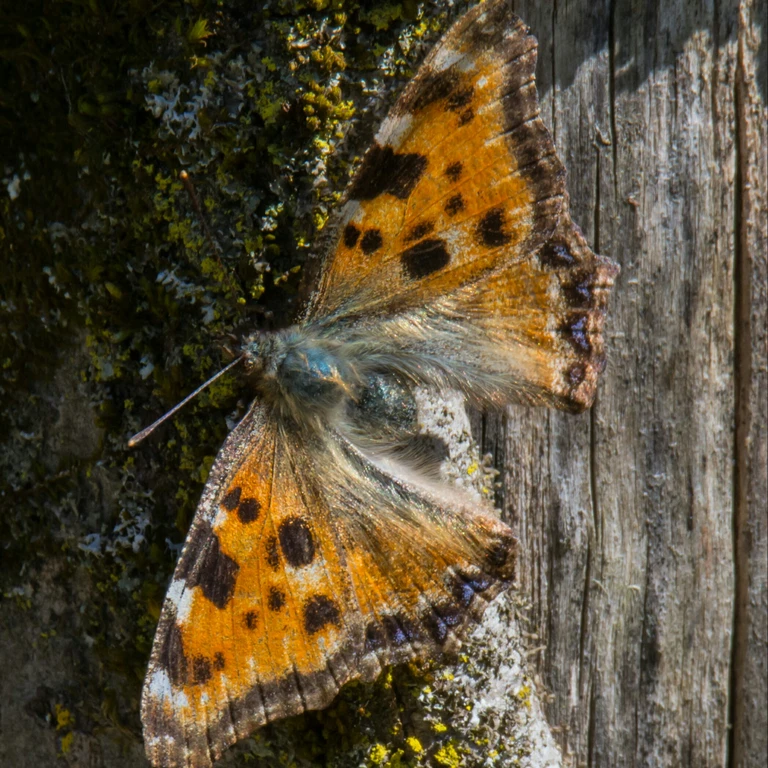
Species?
Nymphalis polychloros
